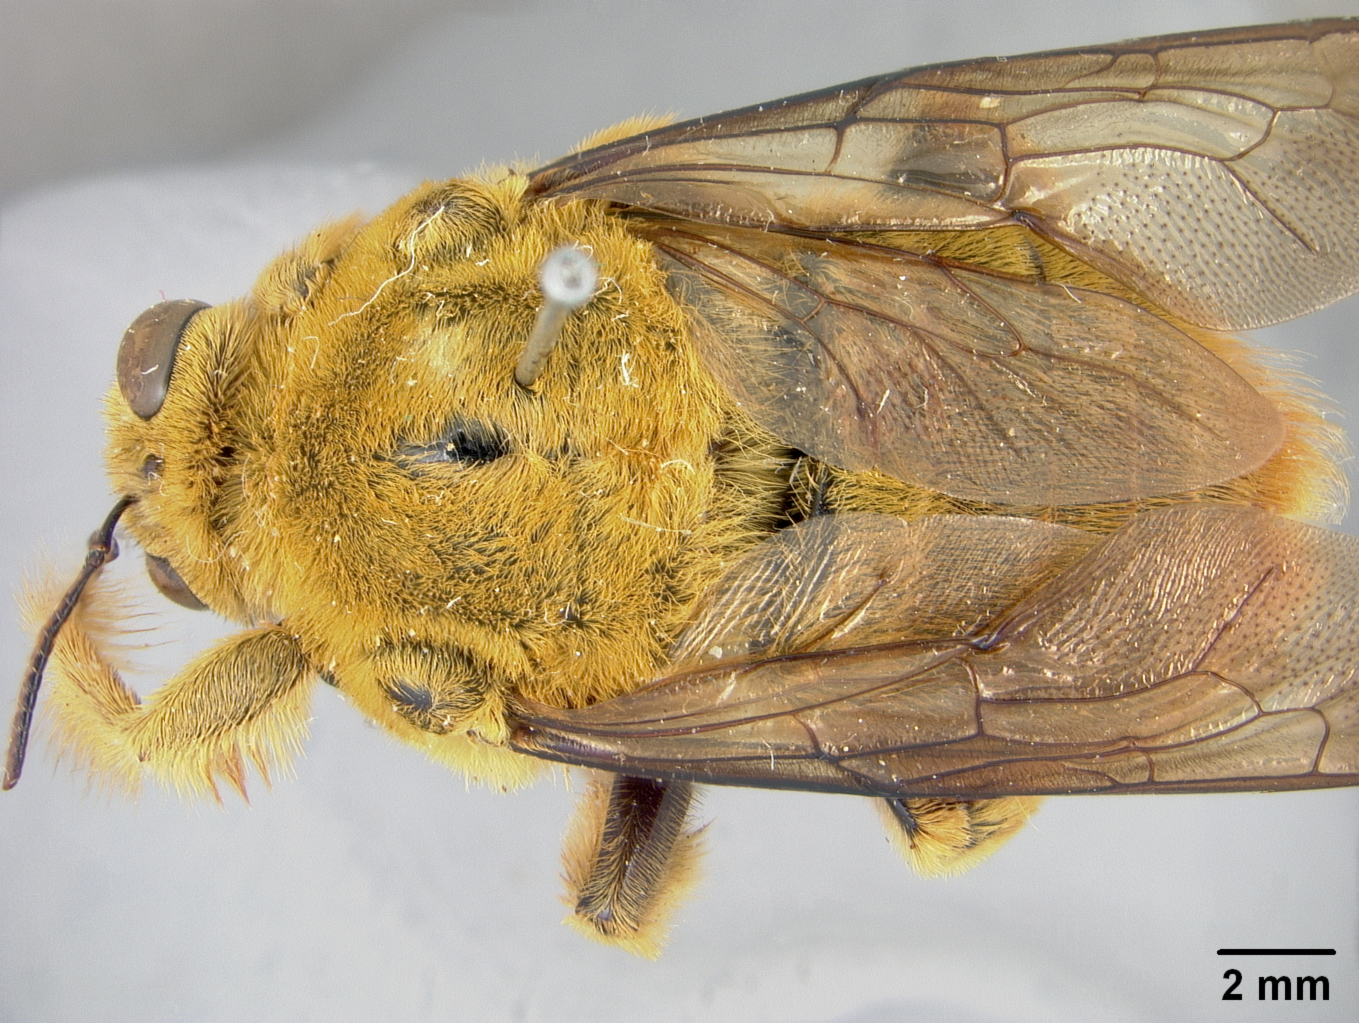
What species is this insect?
Mesotrichia subvolatilis
